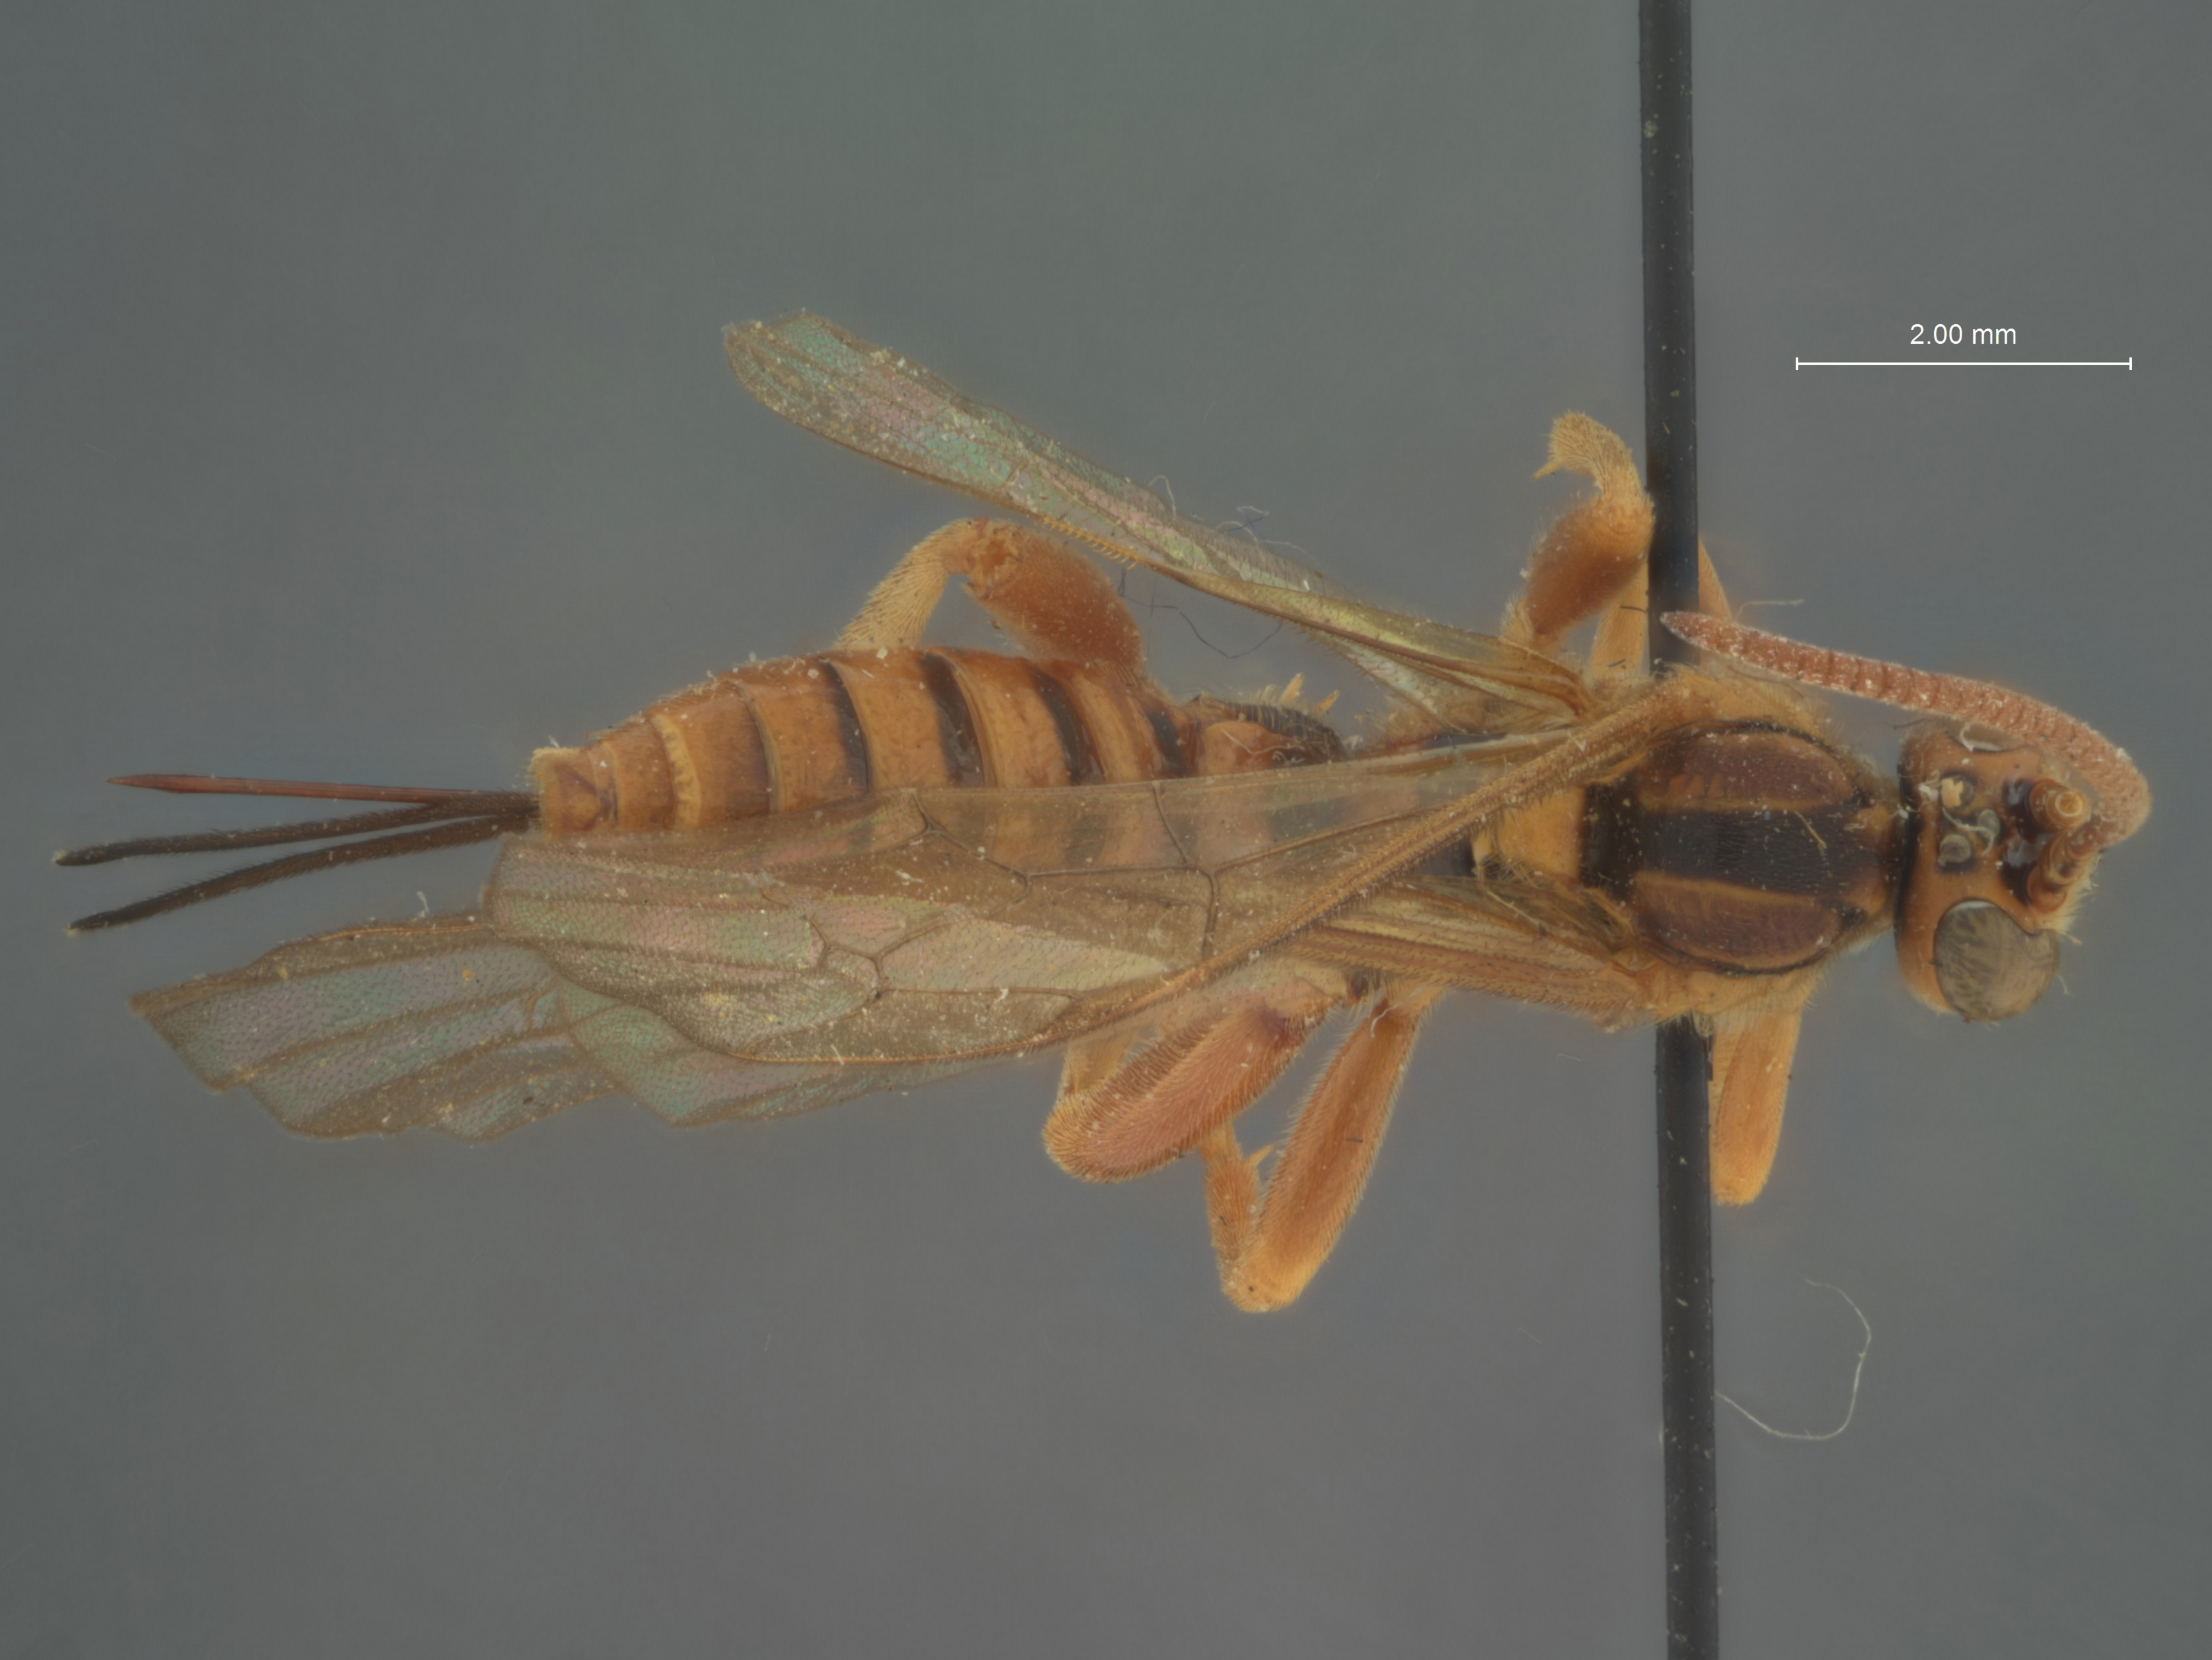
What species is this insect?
Theronia japonica
